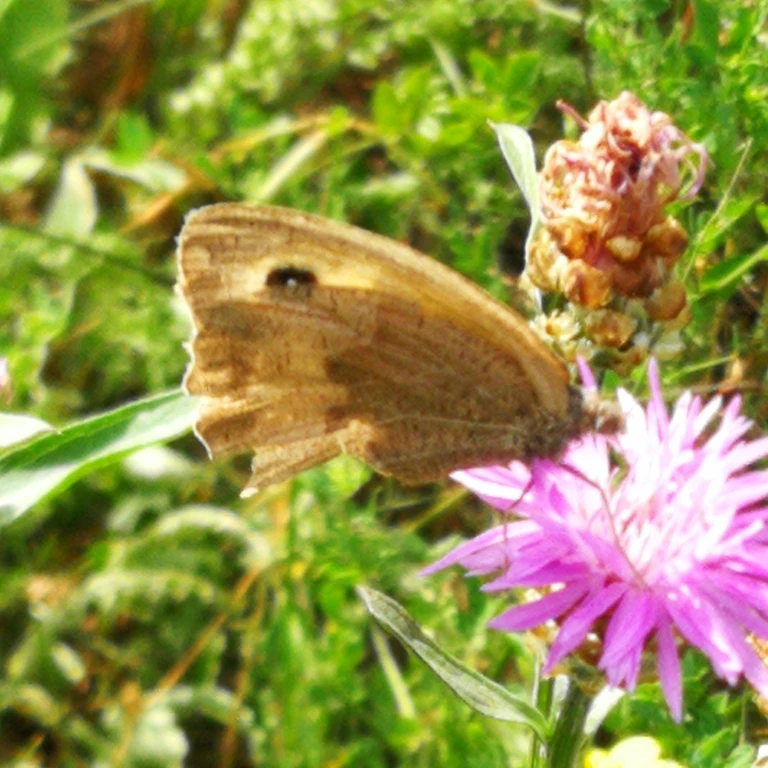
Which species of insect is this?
Maniola jurtina
